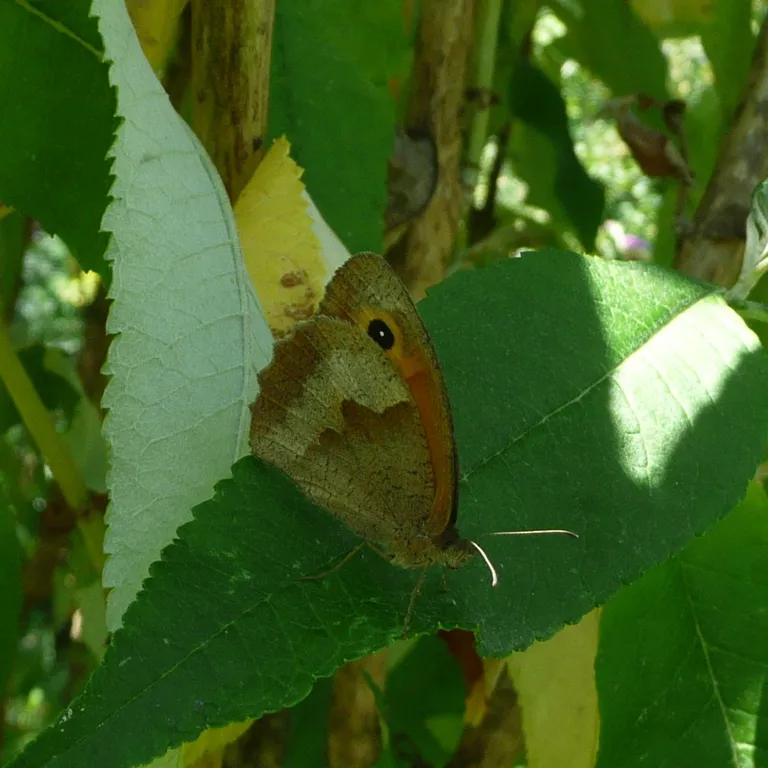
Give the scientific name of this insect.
Maniola jurtina
